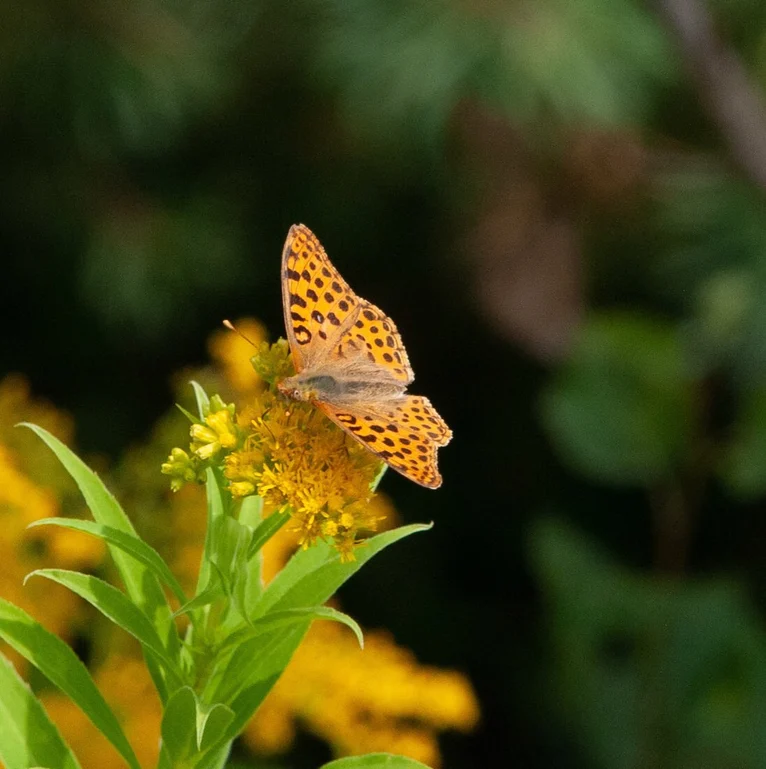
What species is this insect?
Argynnis paphia
